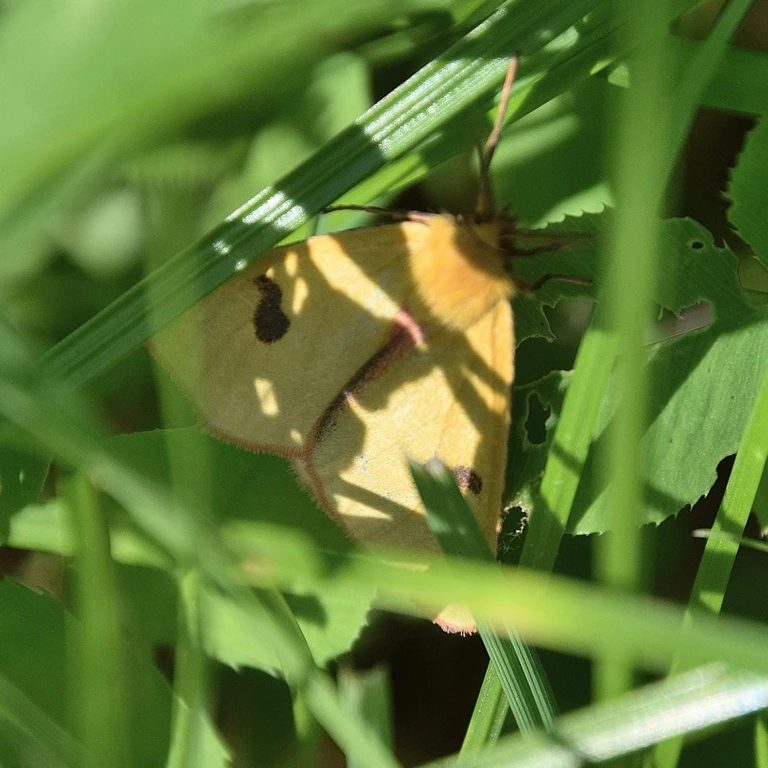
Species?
Diacrisia sannio
